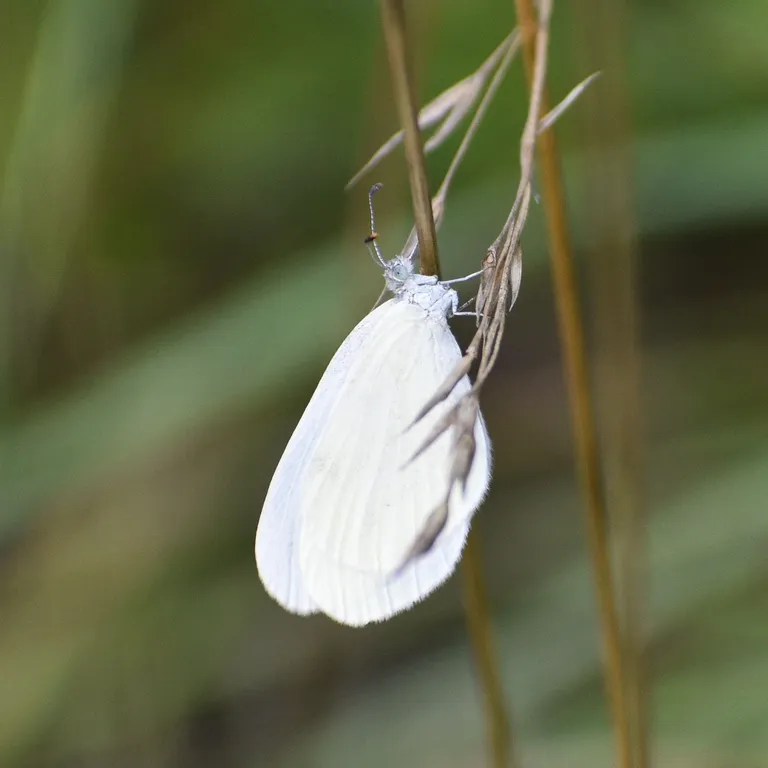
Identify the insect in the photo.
Leptidea sinapis/juvernica
